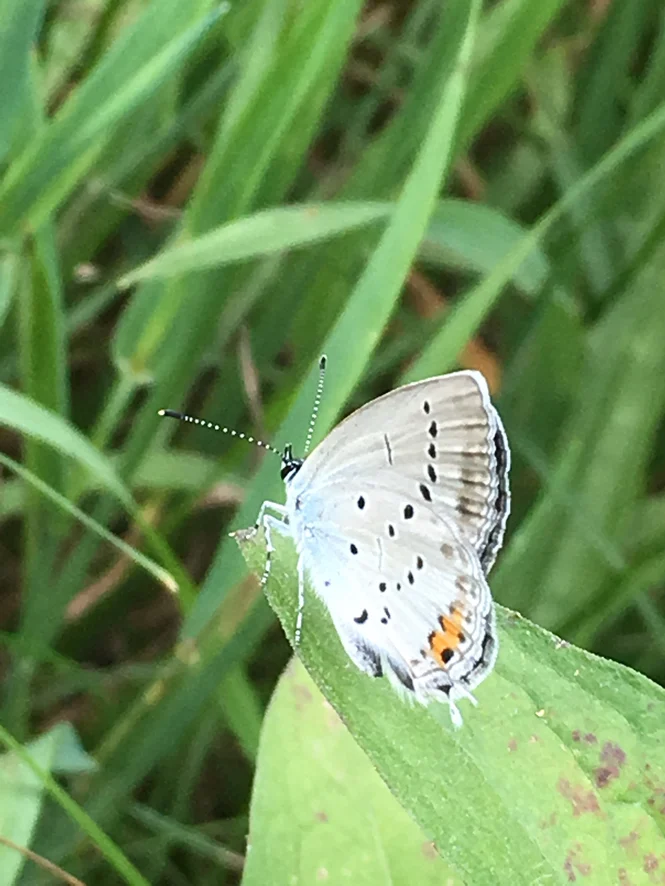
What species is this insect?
Cupido argiades (also Elkalyce argiades)
